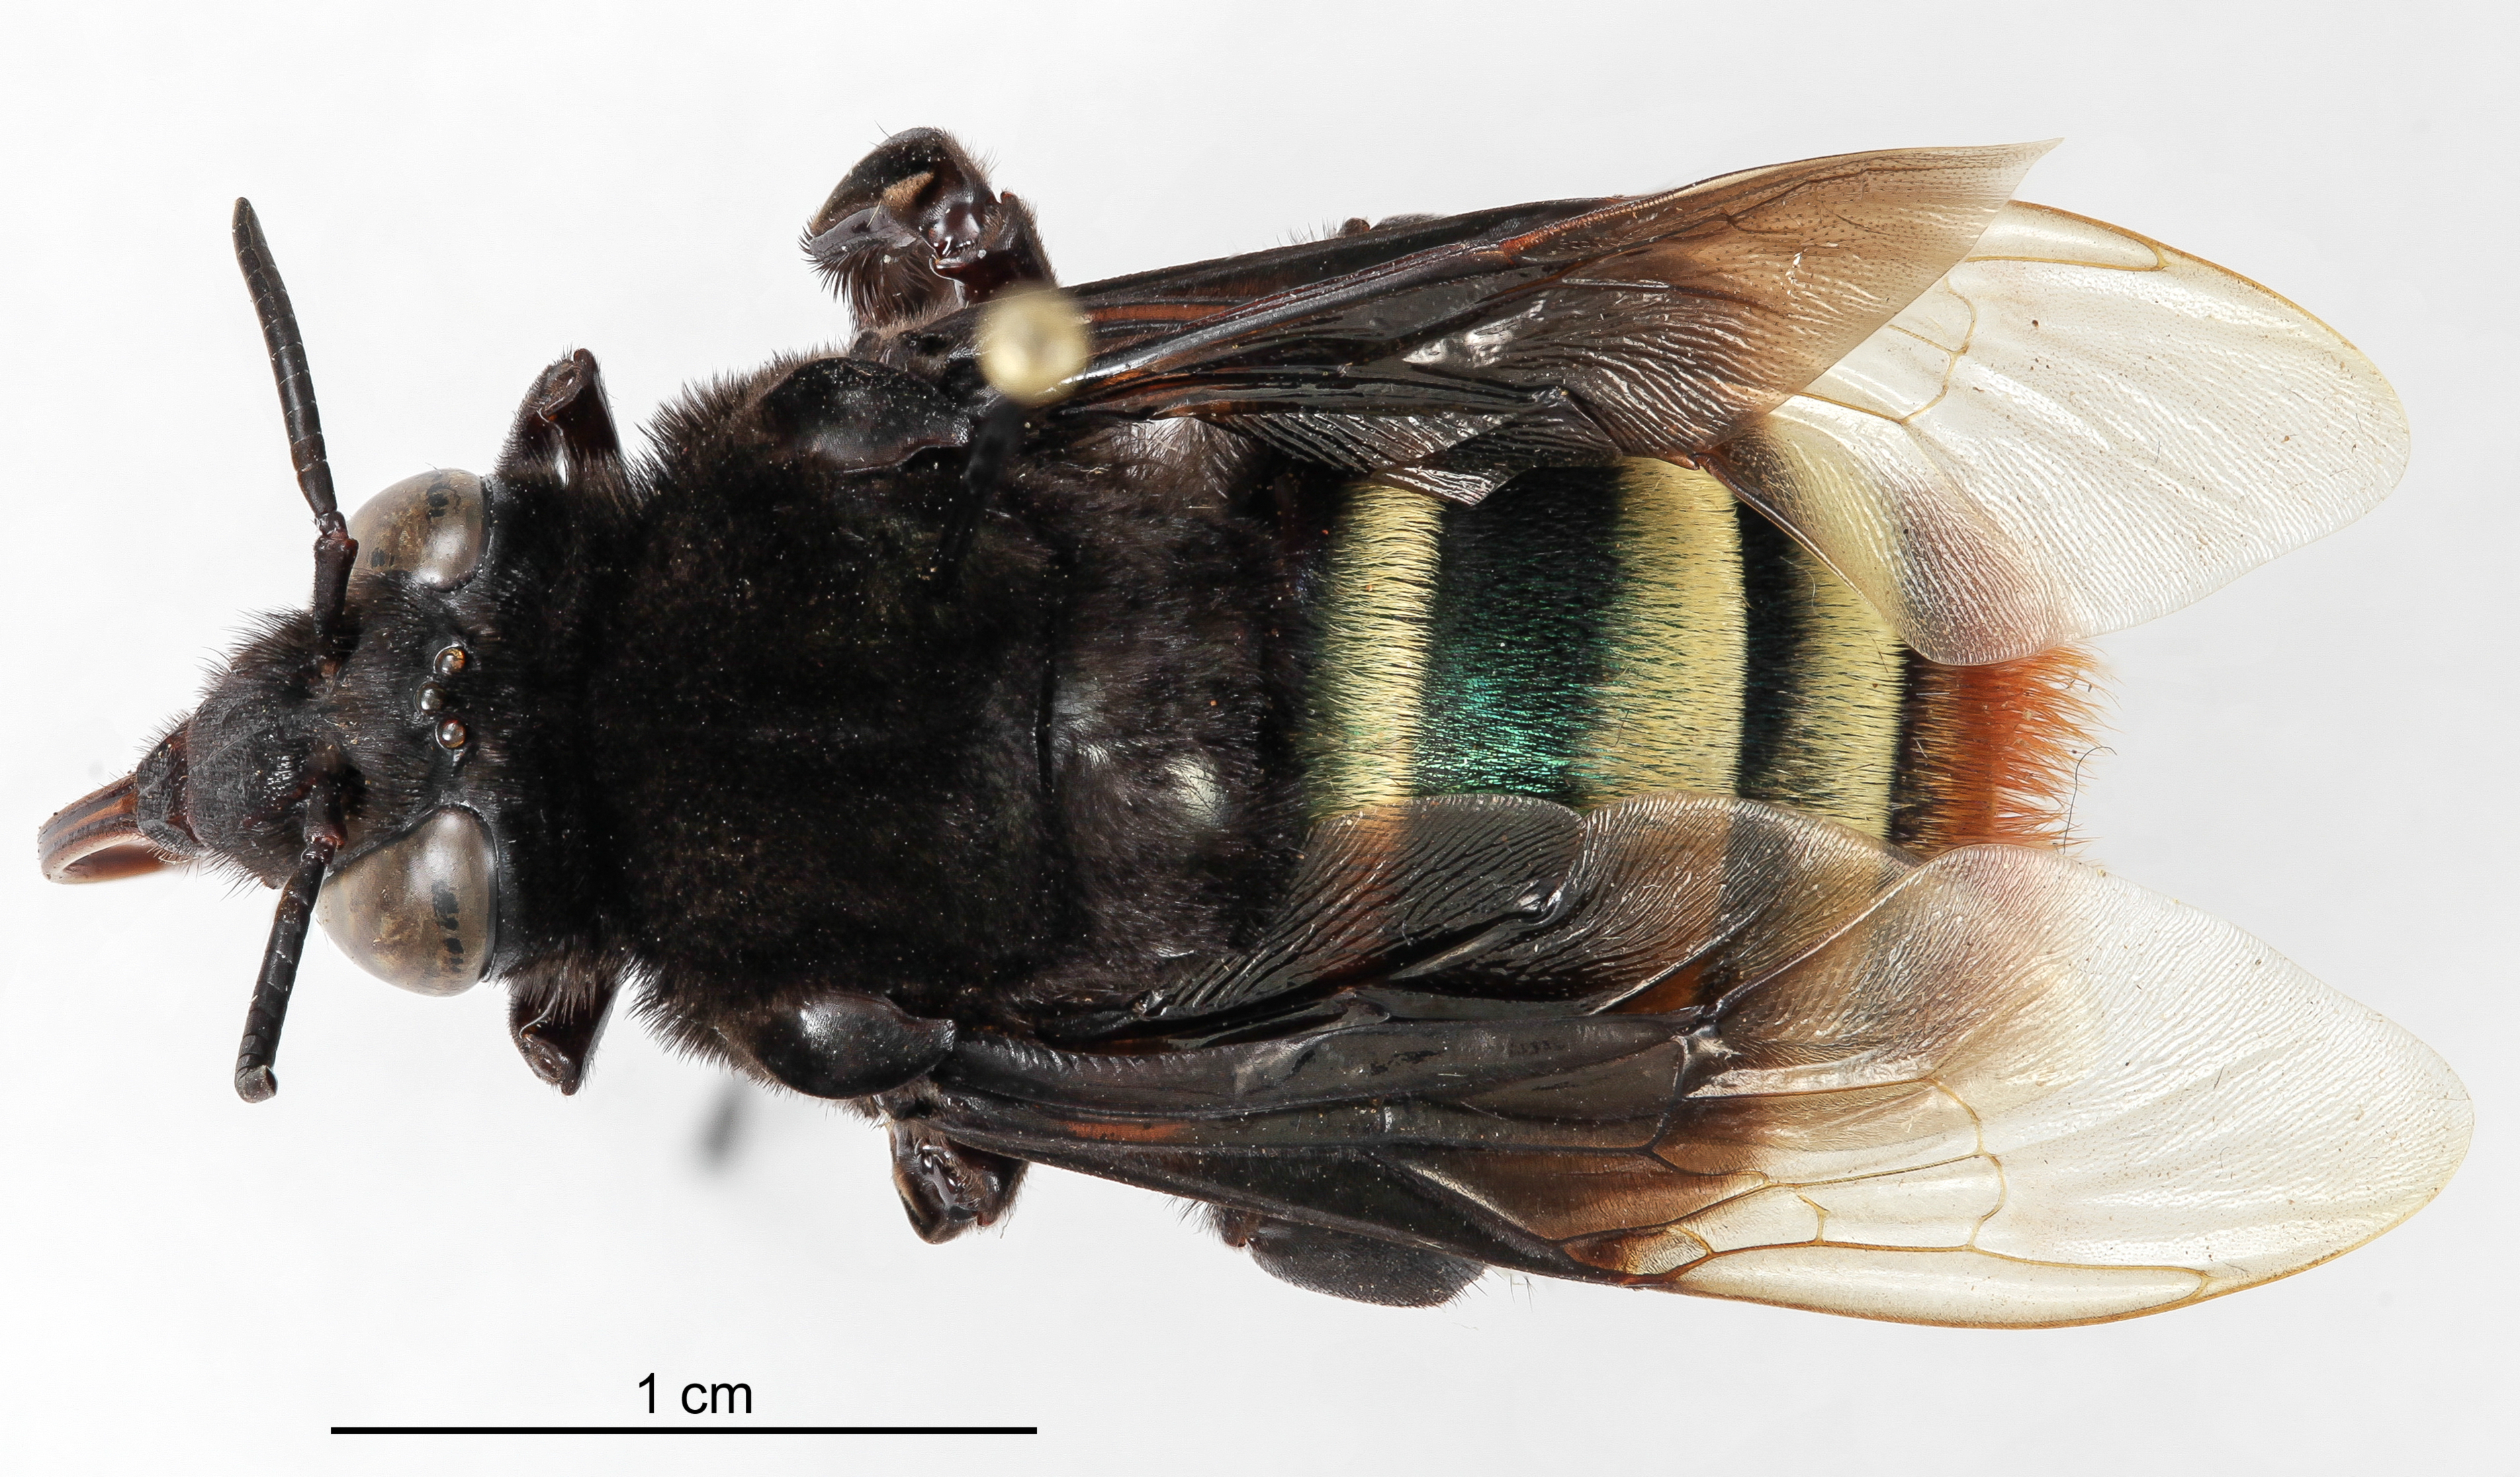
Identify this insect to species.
Eulaema bombiformis
